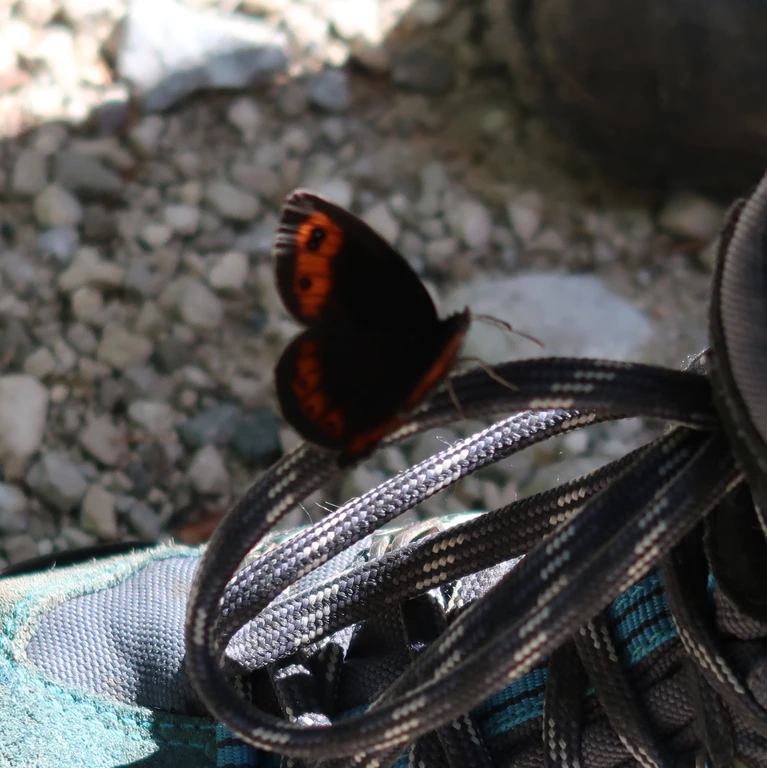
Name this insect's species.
Erebia aethiops
